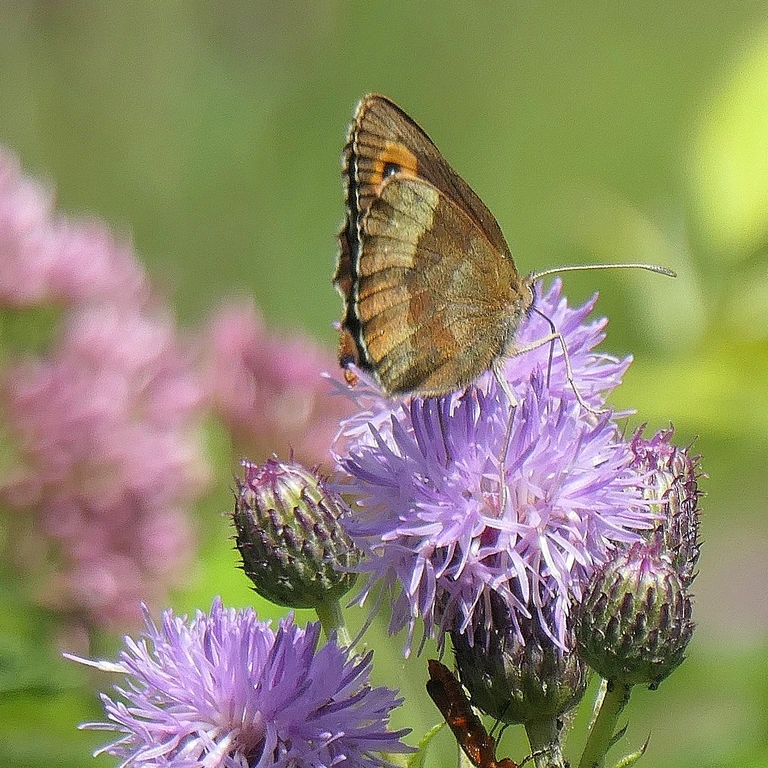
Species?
Erebia aethiops
